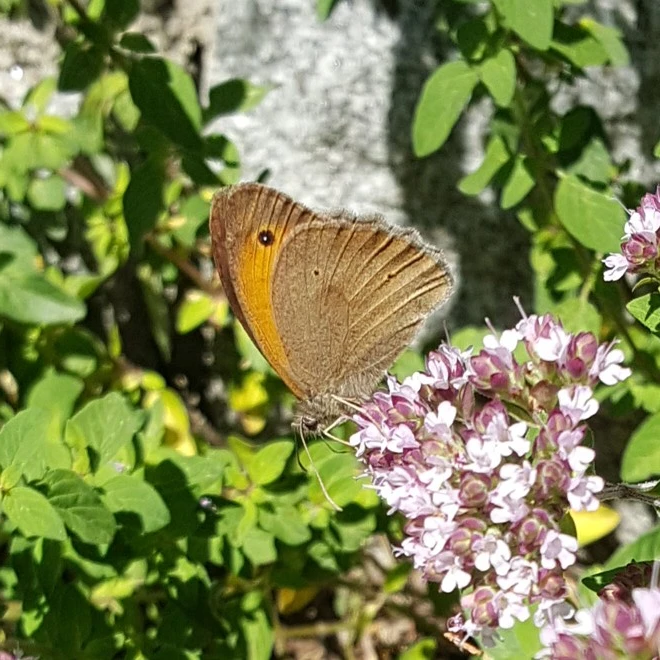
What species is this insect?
Maniola jurtina
